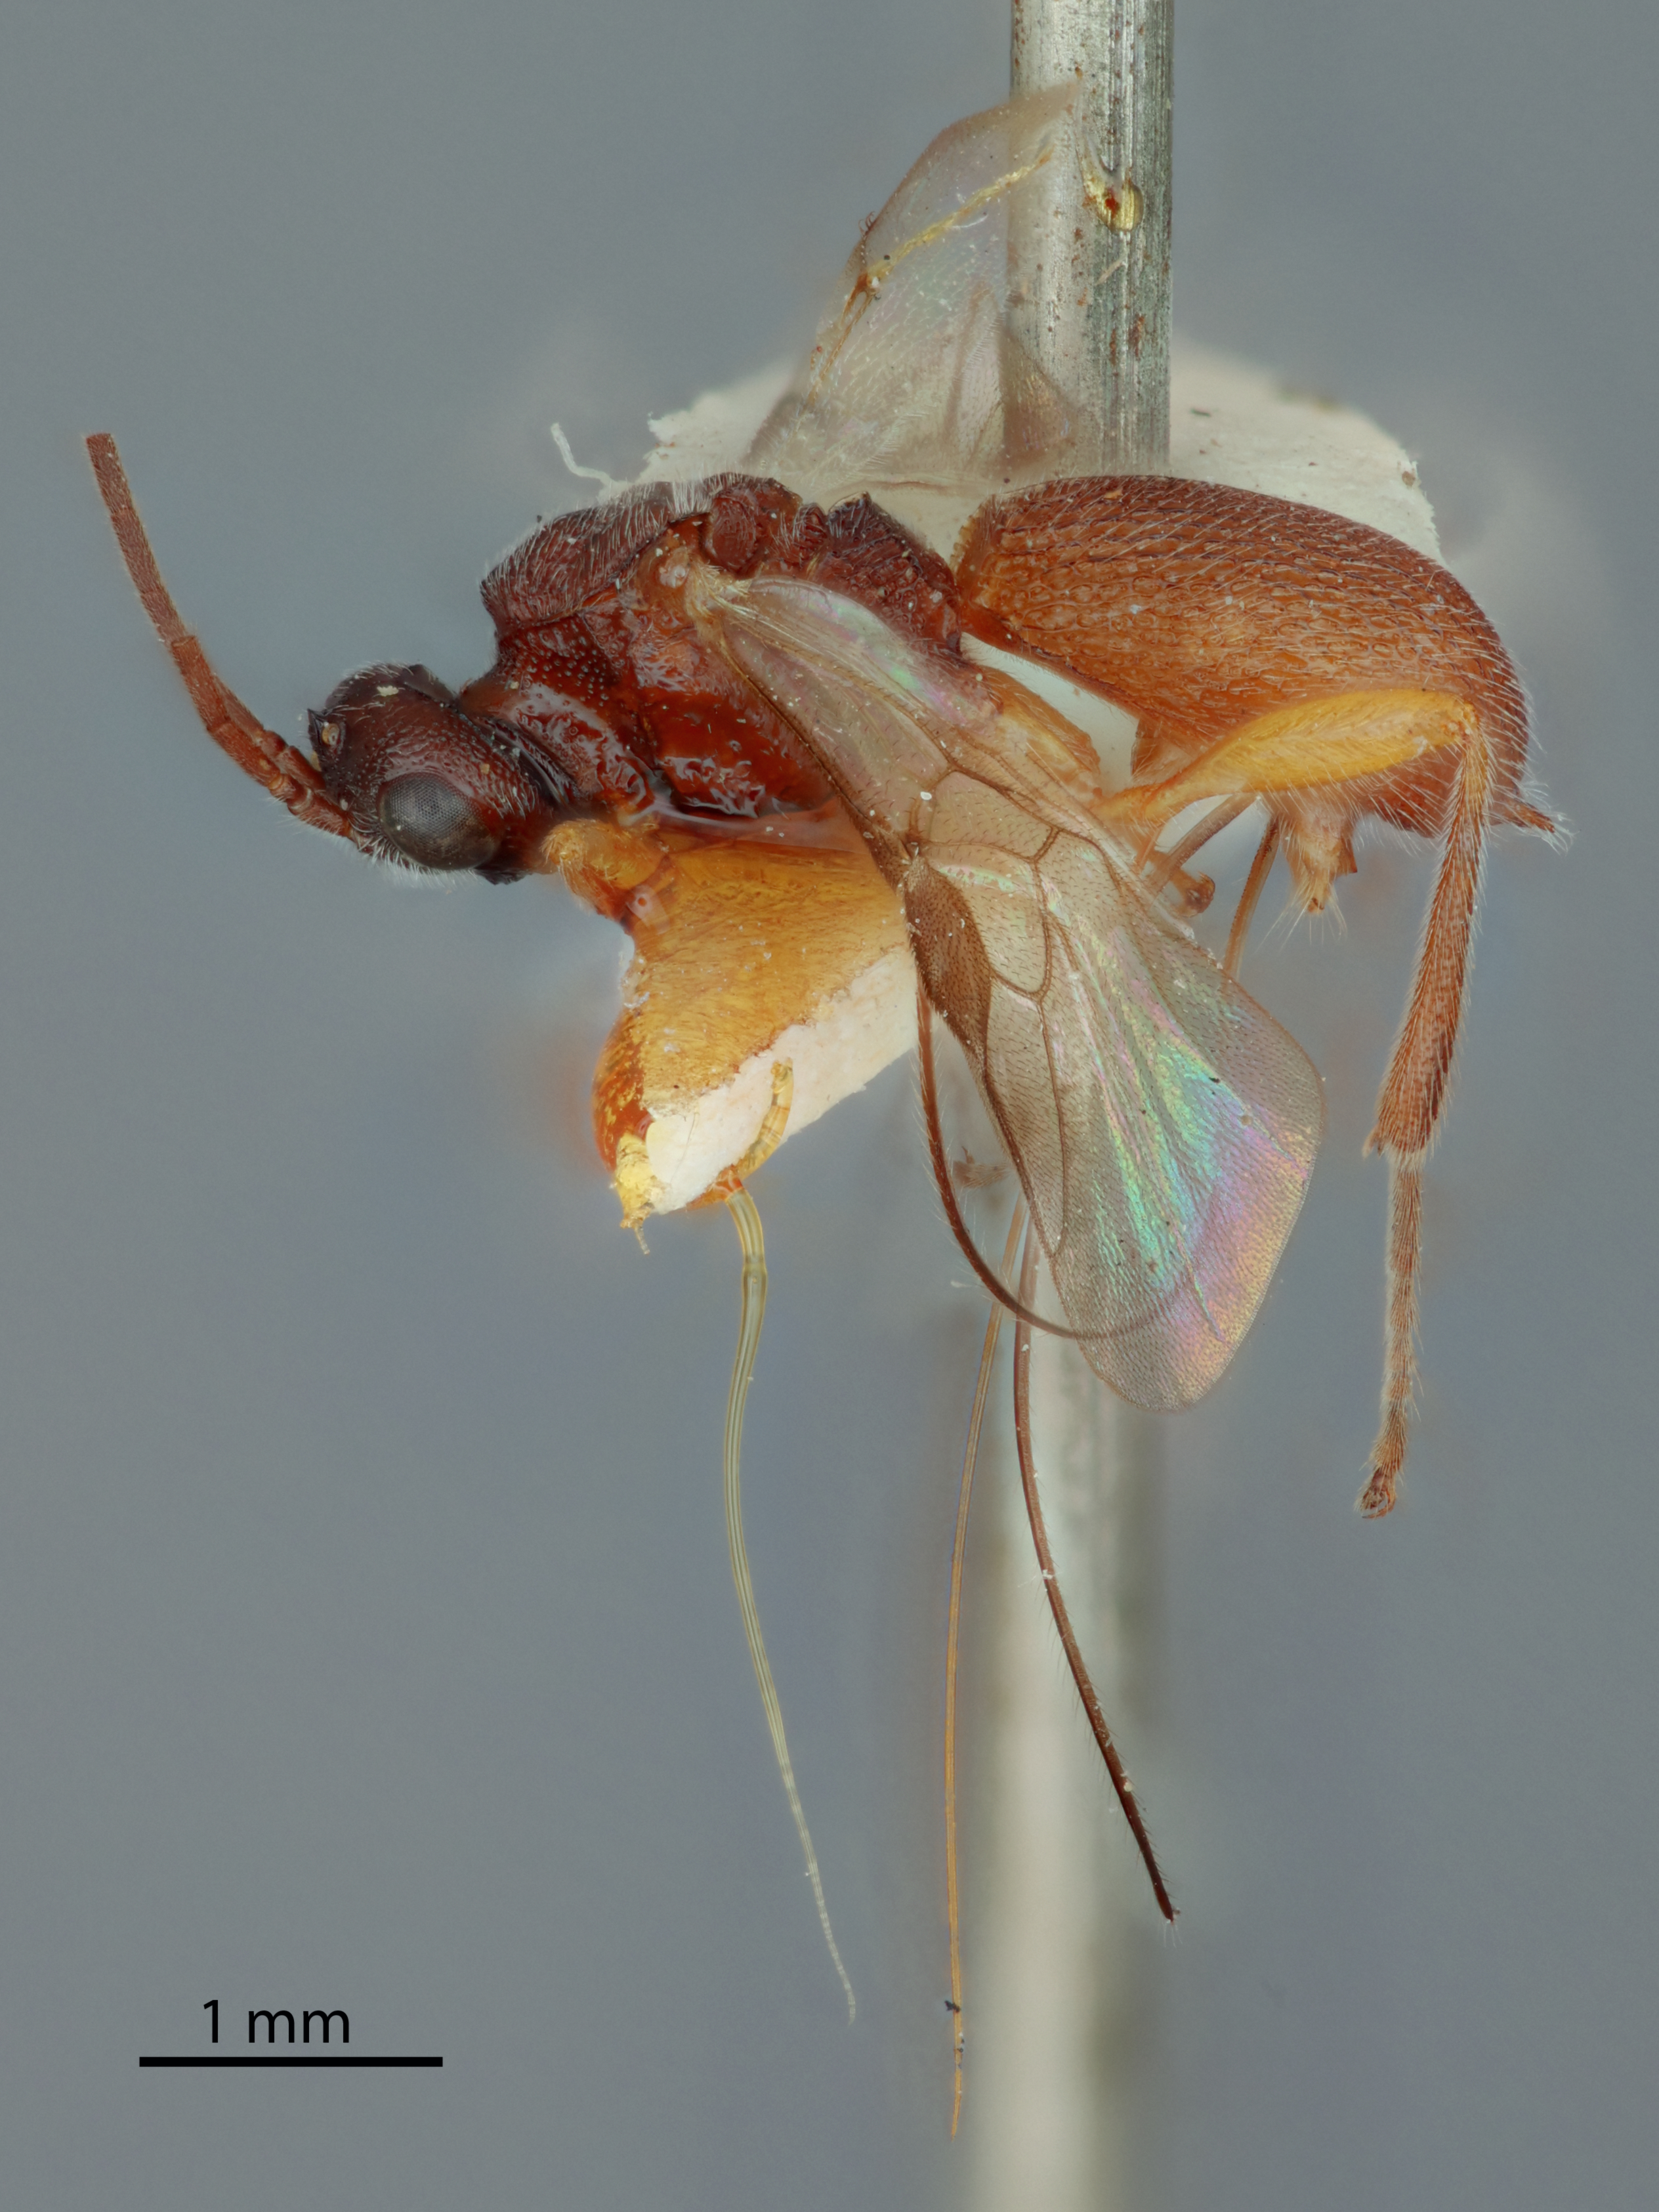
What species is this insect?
Urosigalphus rubidus
